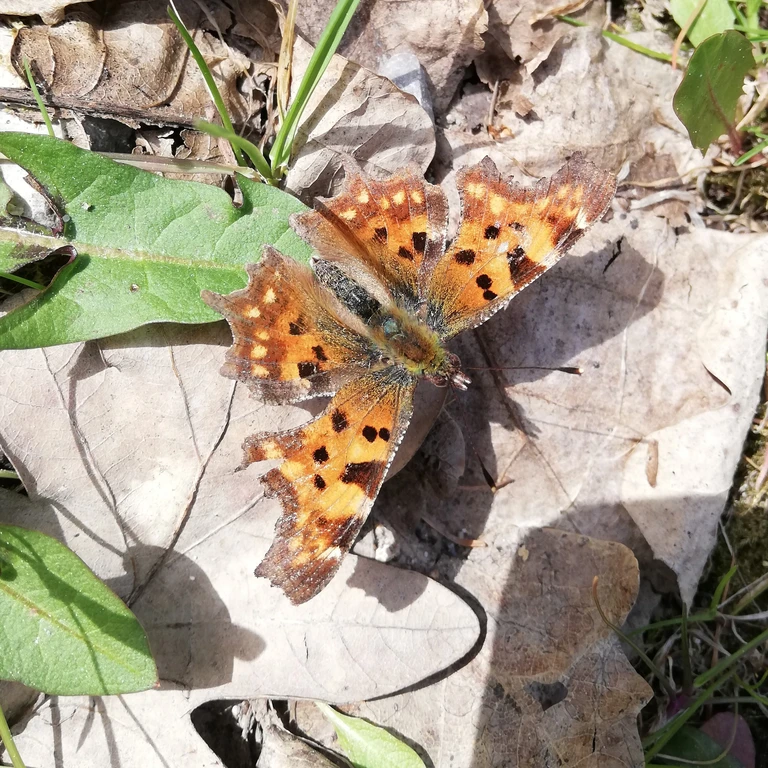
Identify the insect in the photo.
Polygonia c-album
